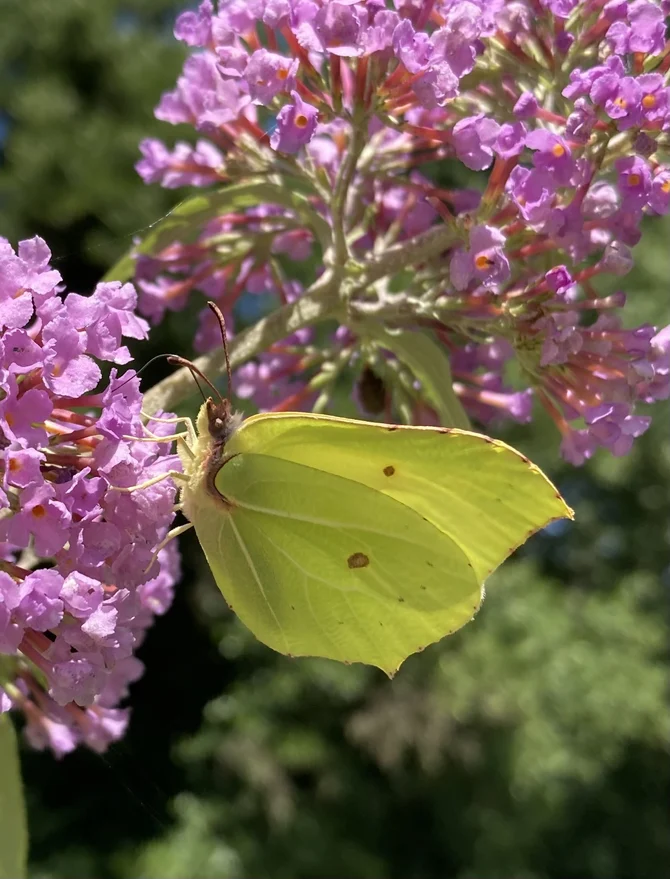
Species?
Gonepteryx rhamni
